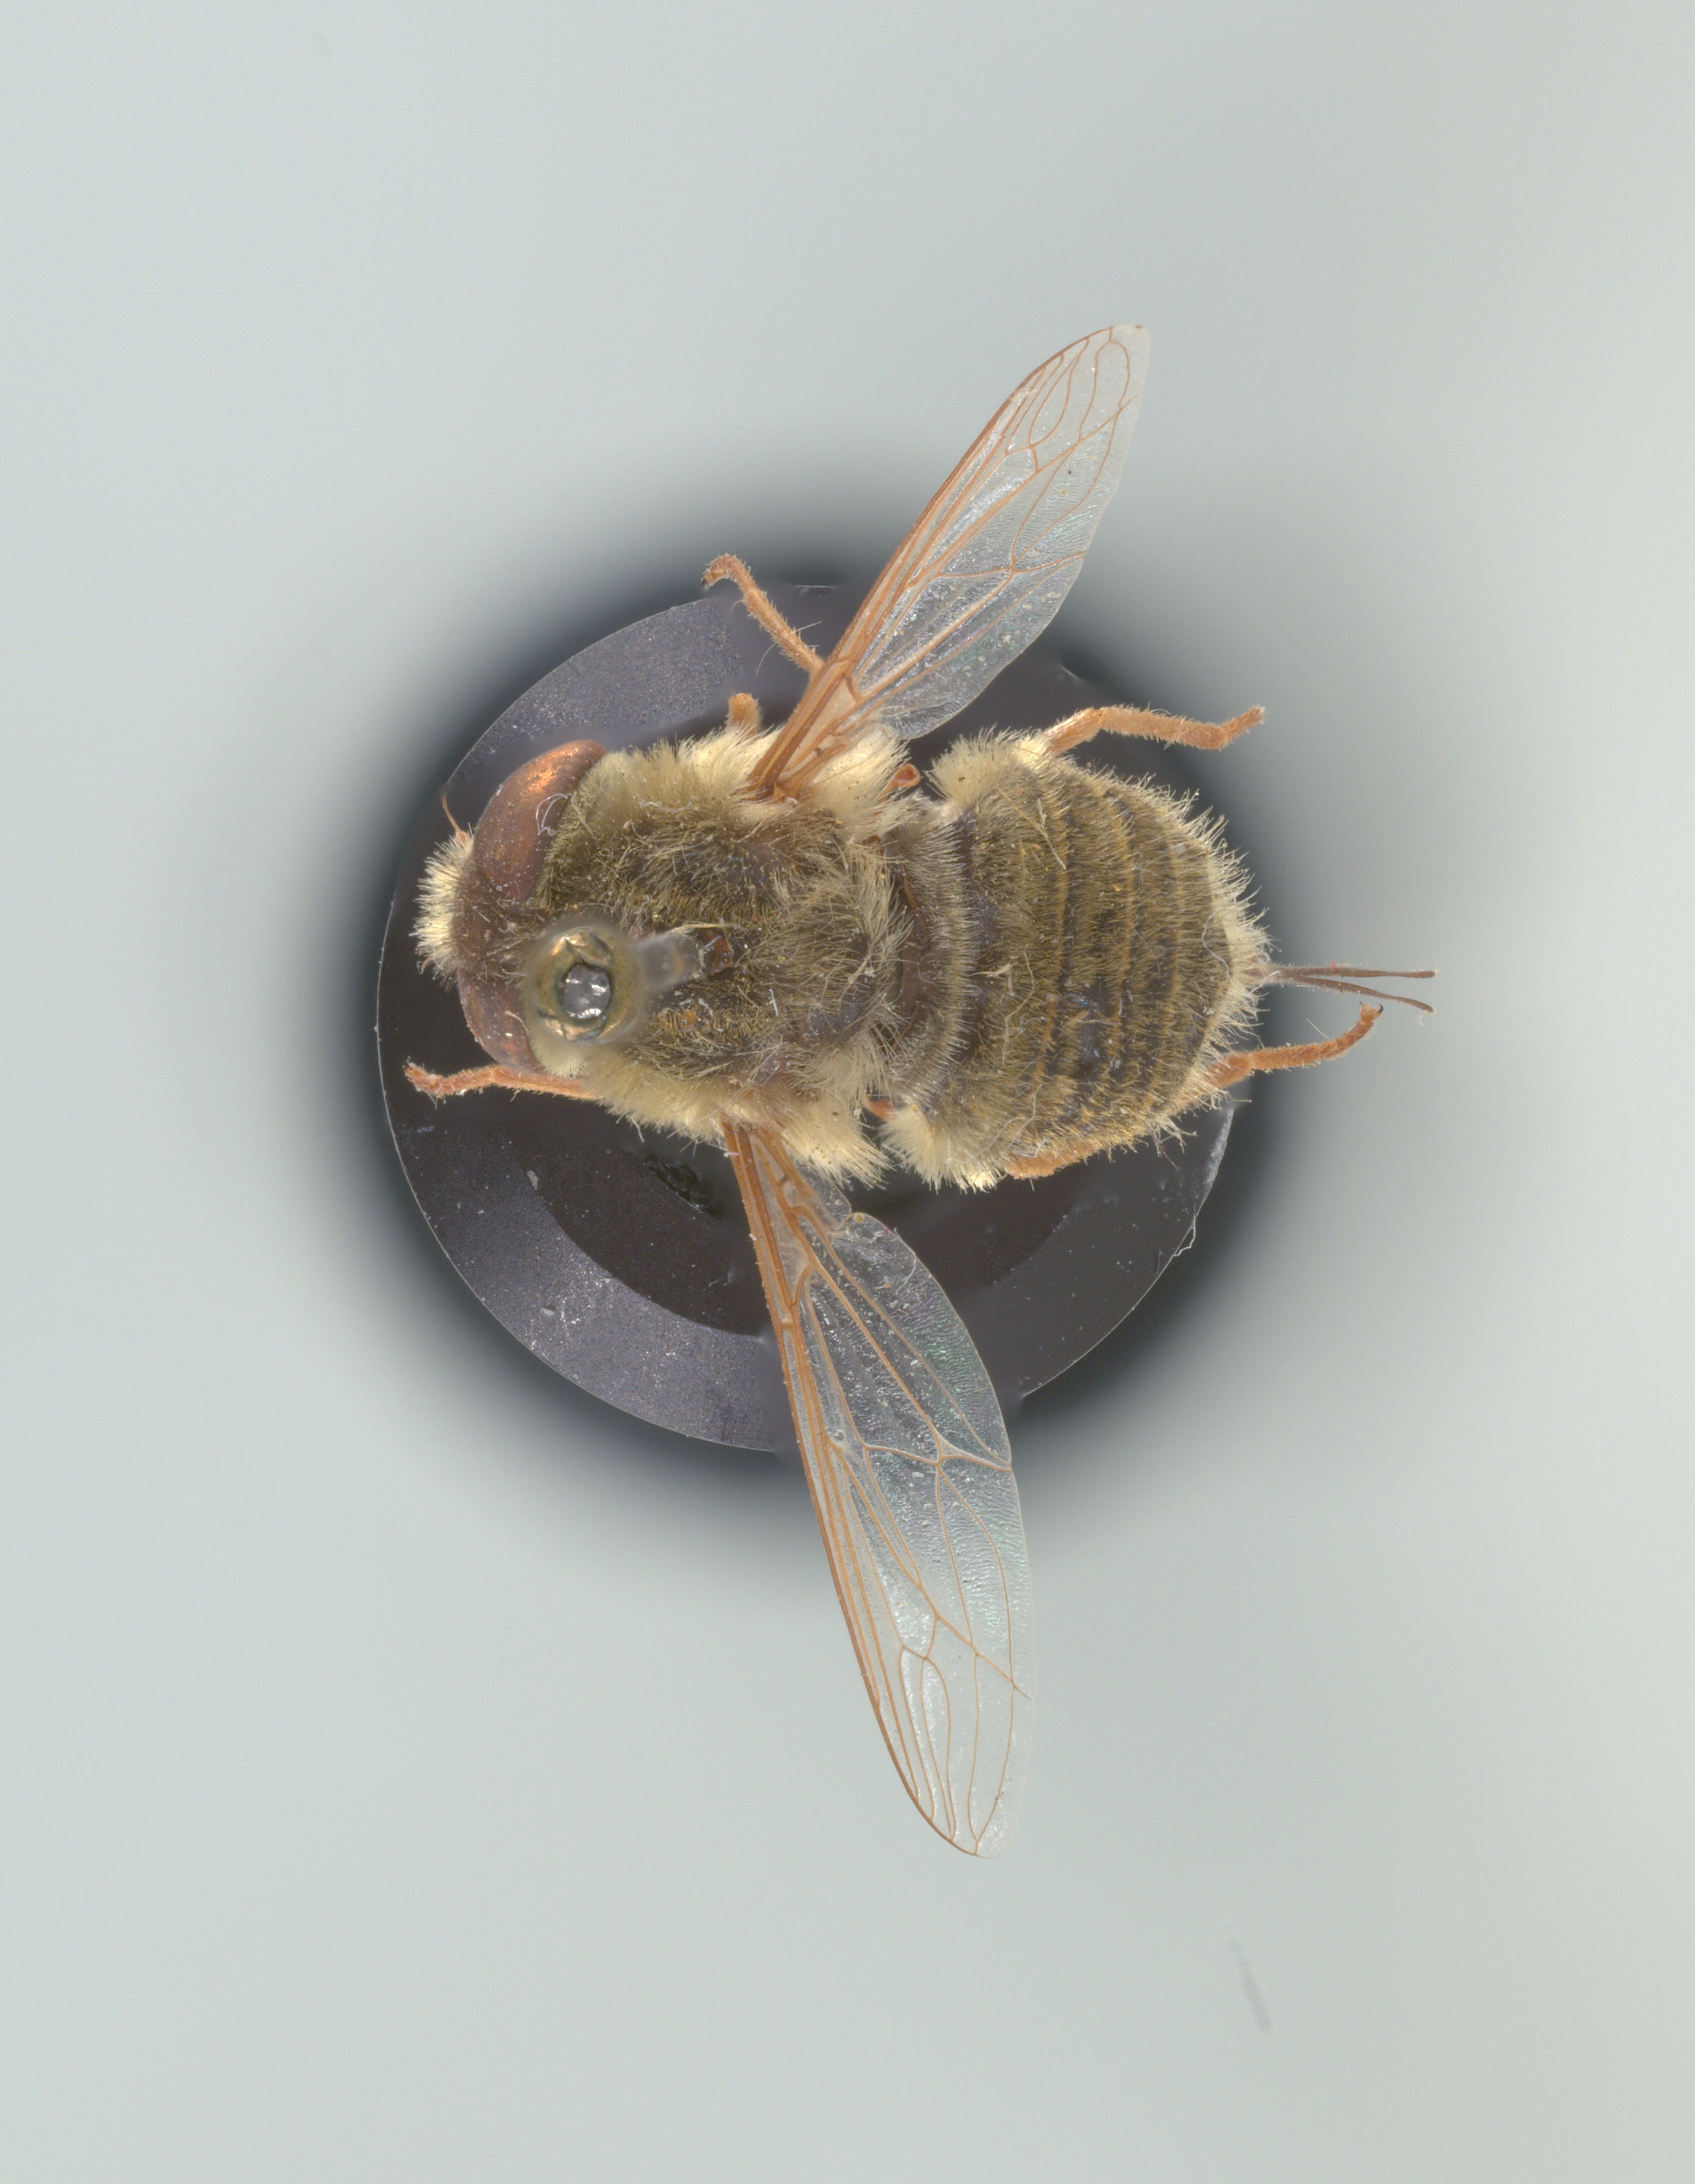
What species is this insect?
Neorhynchocephalus sackenii
